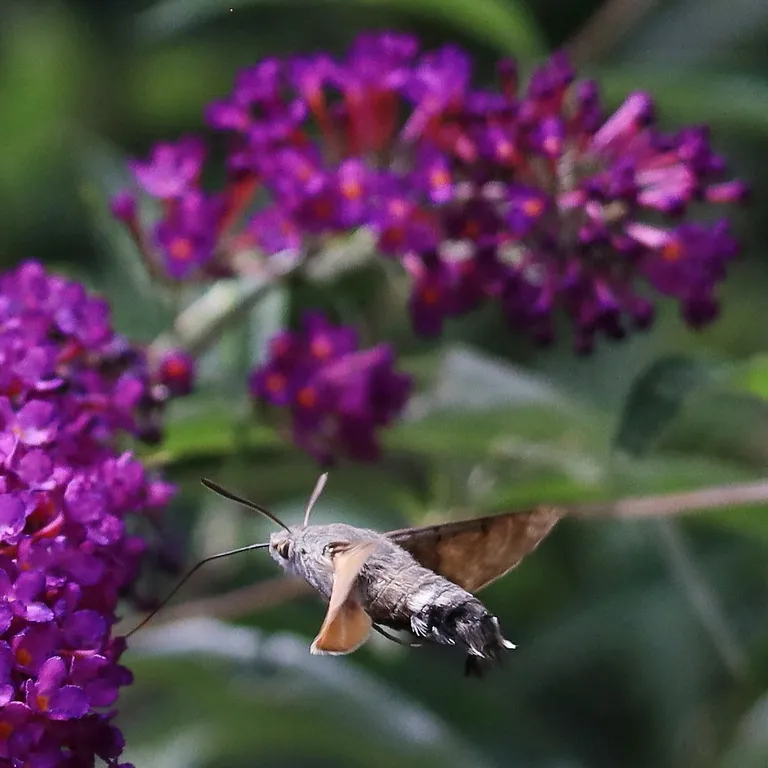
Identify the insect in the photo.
Macroglossum stellatarum
